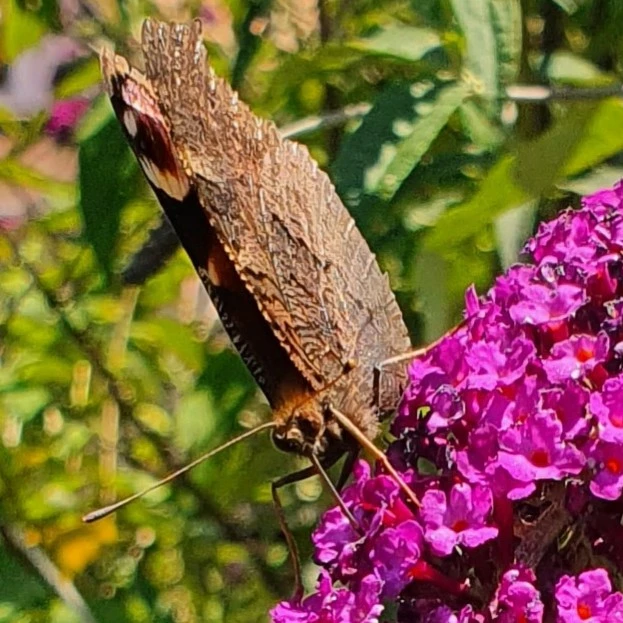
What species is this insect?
Aglais io
